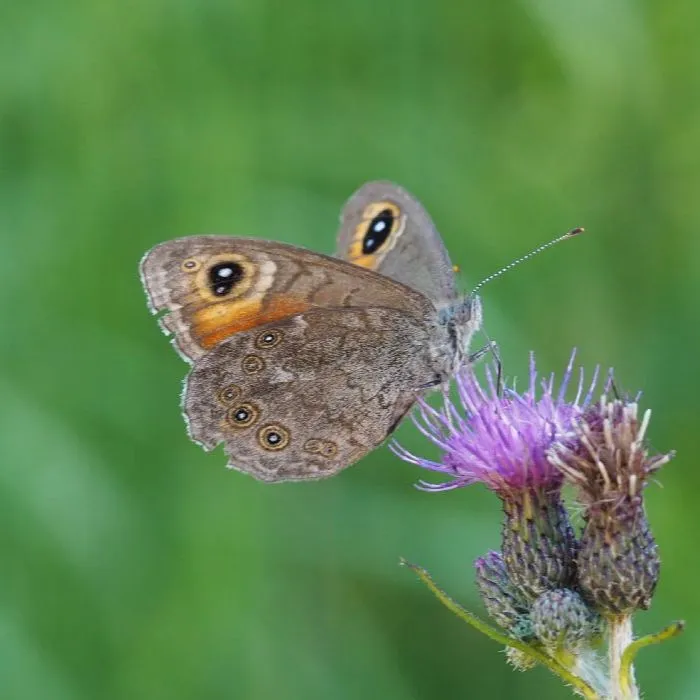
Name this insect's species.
Lasiommata maera (also Pararge maera)
